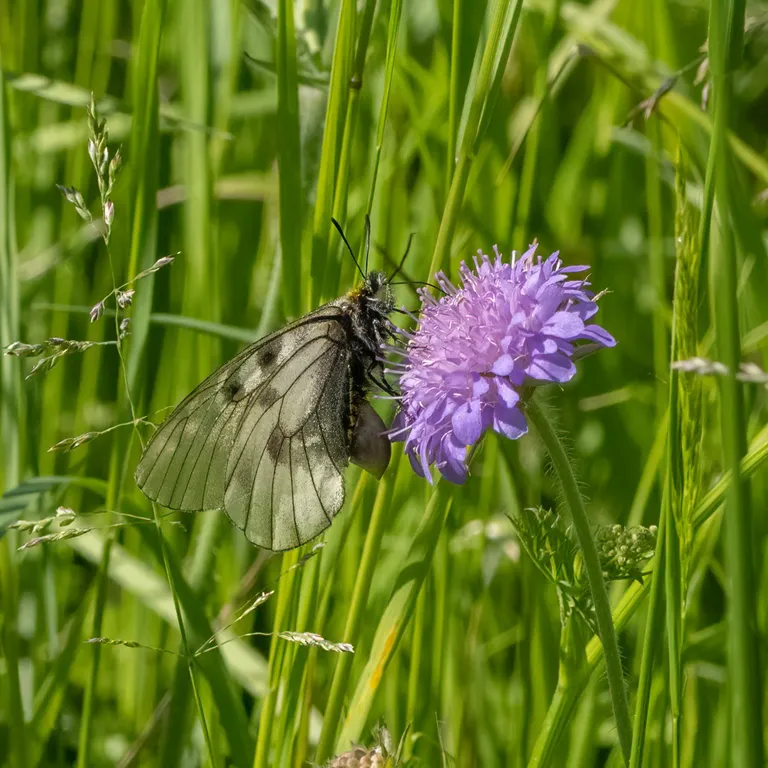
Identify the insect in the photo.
Parnassius mnemosyne
